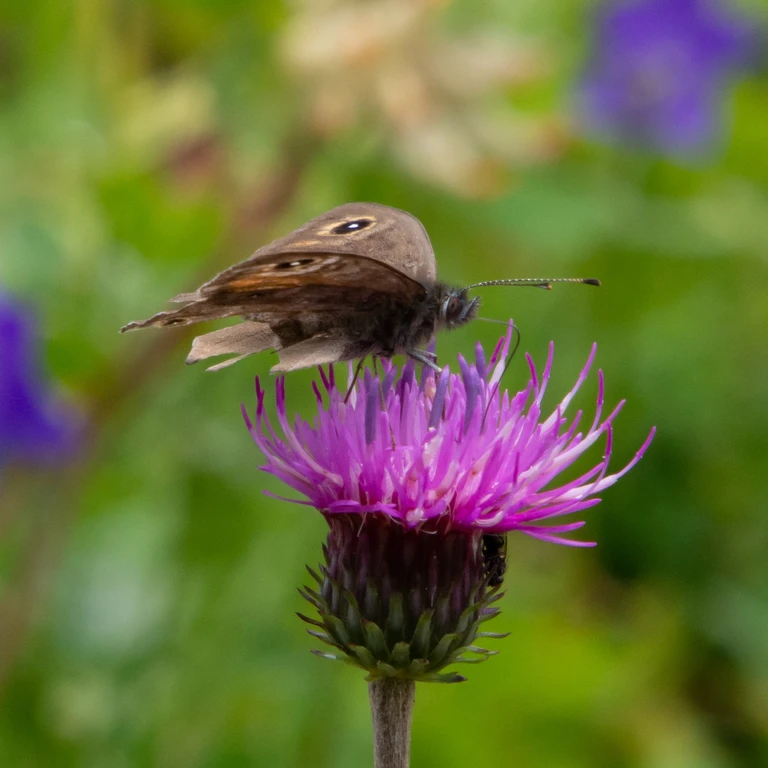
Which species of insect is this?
Lasiommata maera (also Pararge maera)
